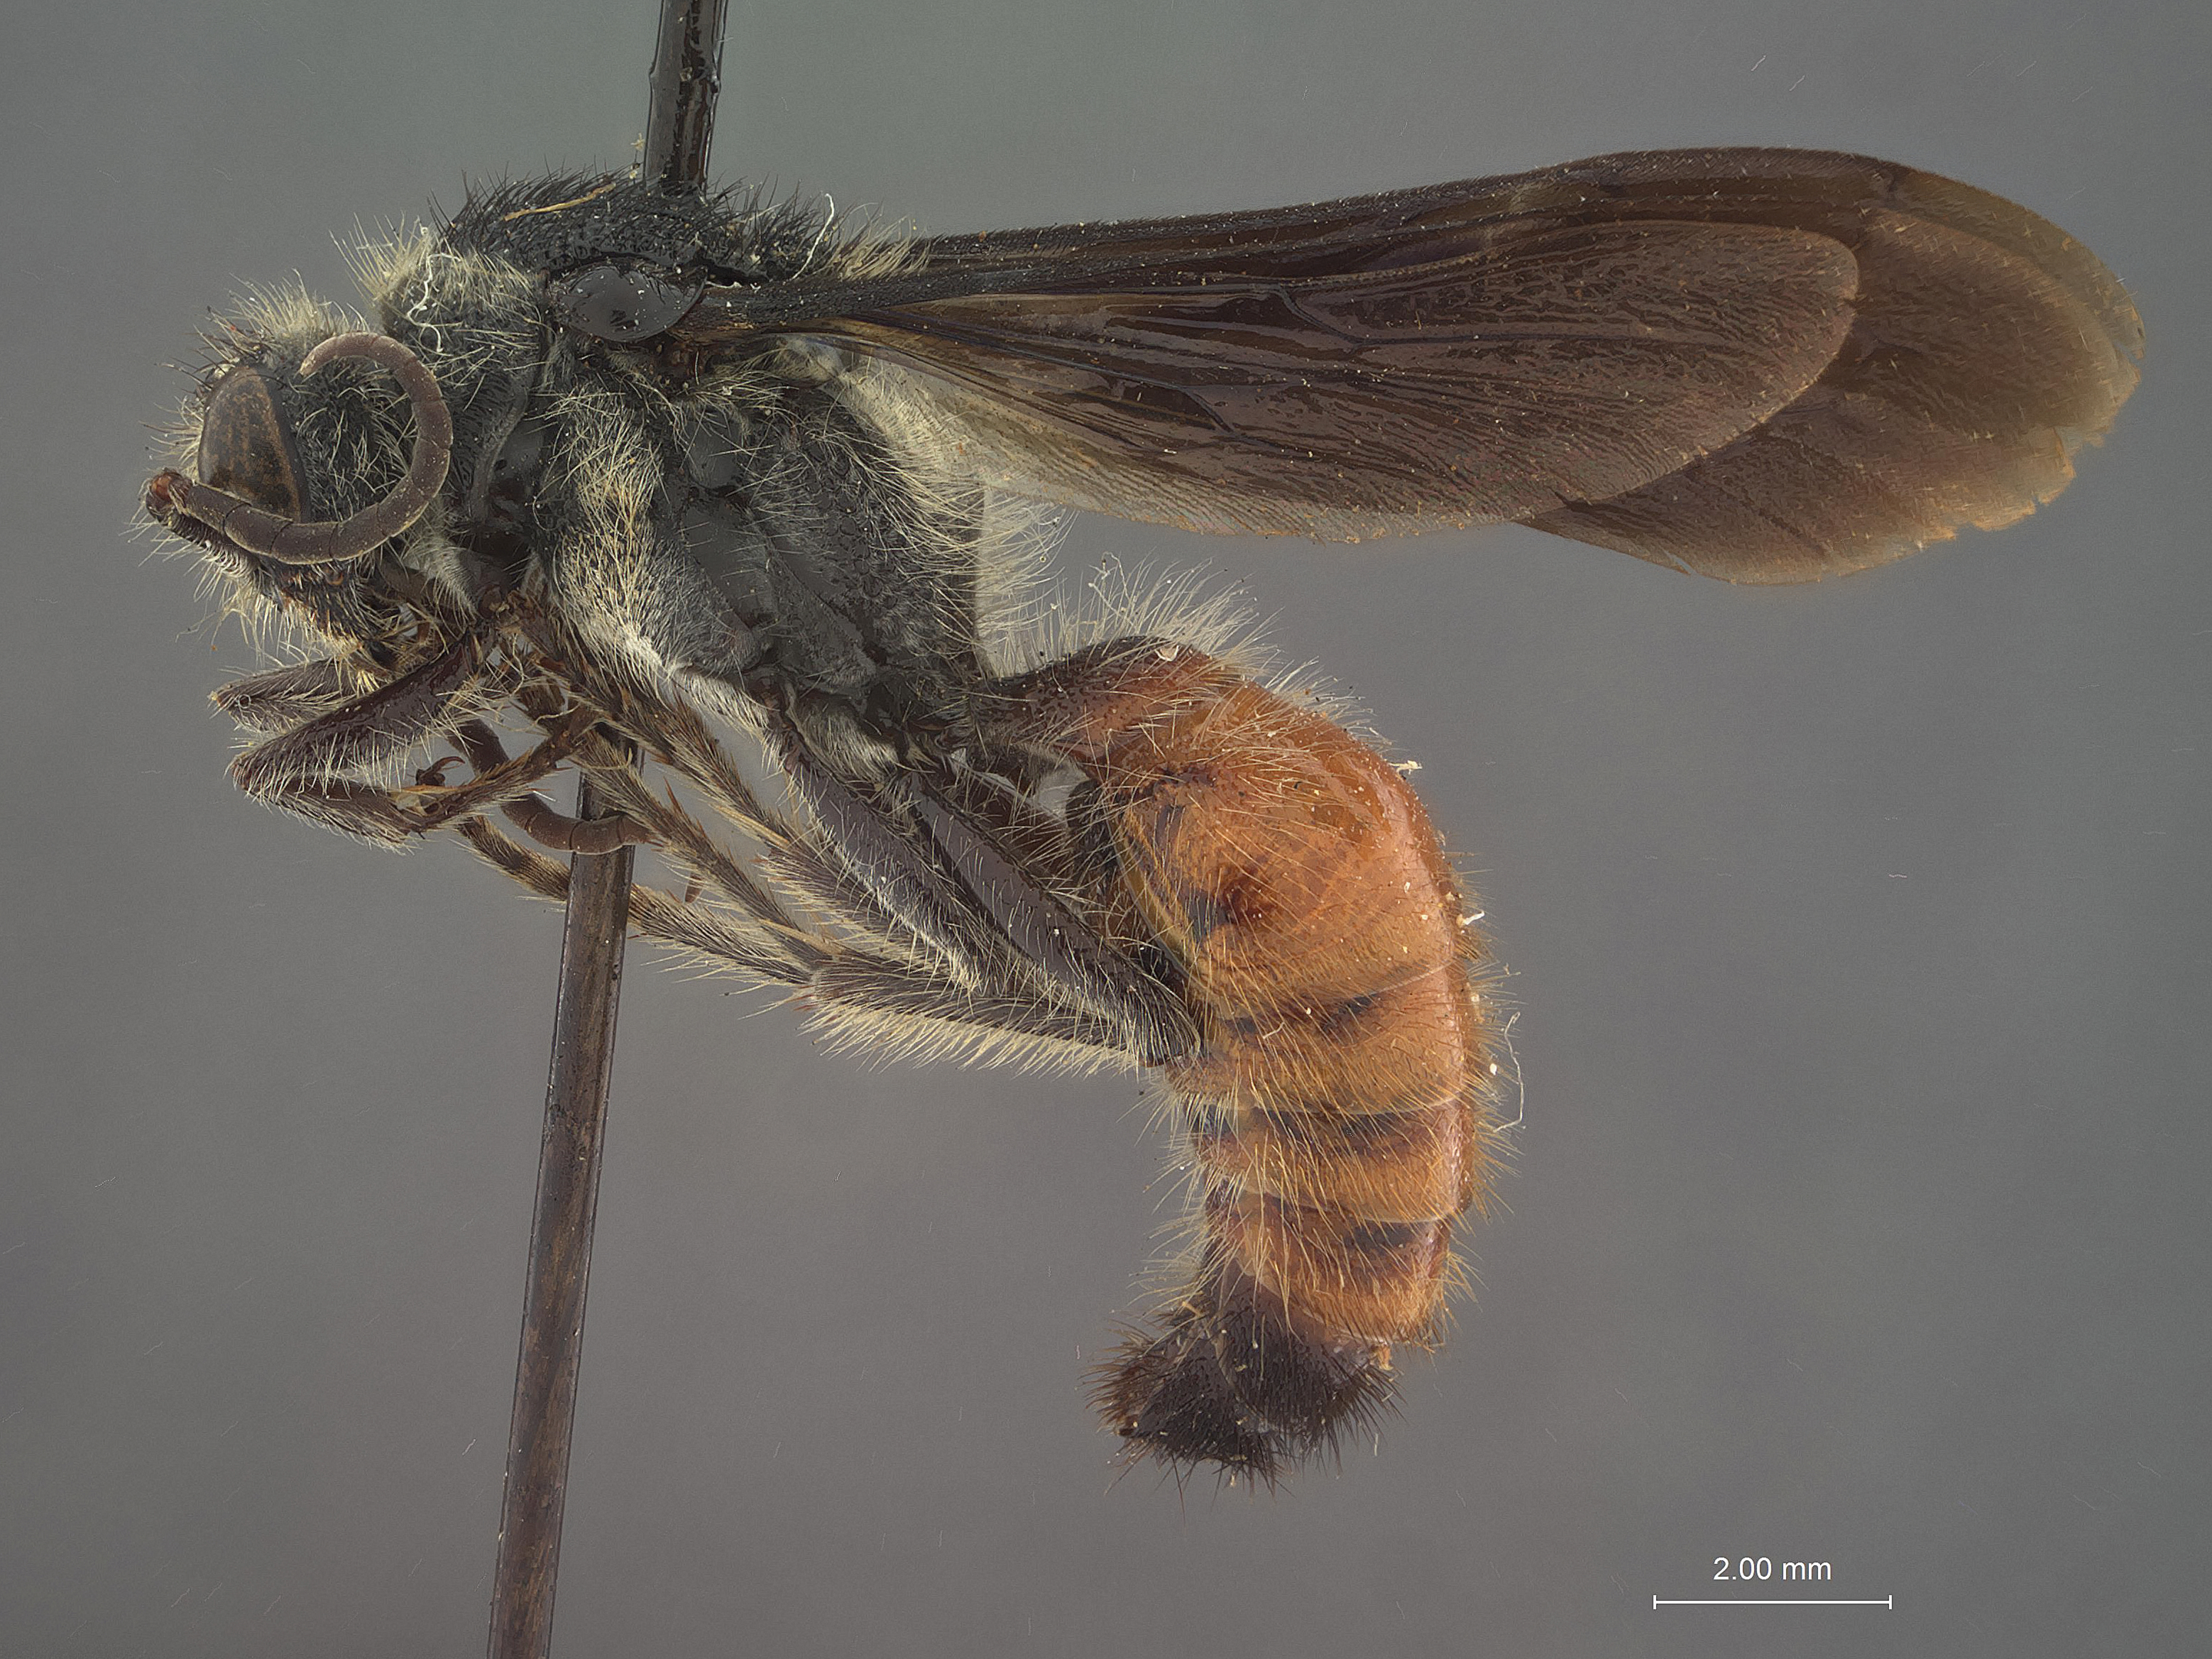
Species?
Timulla minor
